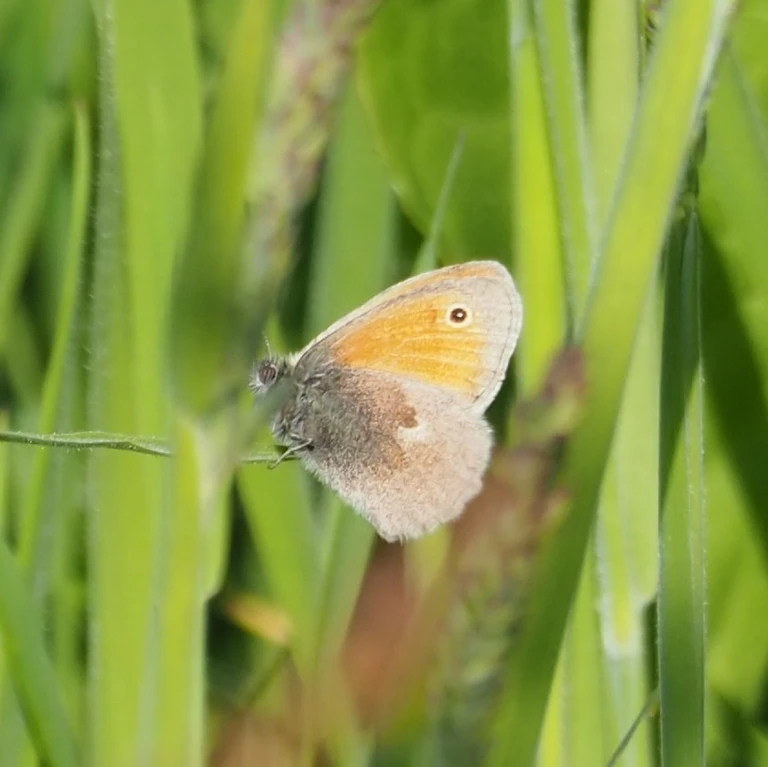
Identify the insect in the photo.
Coenonympha pamphilus
